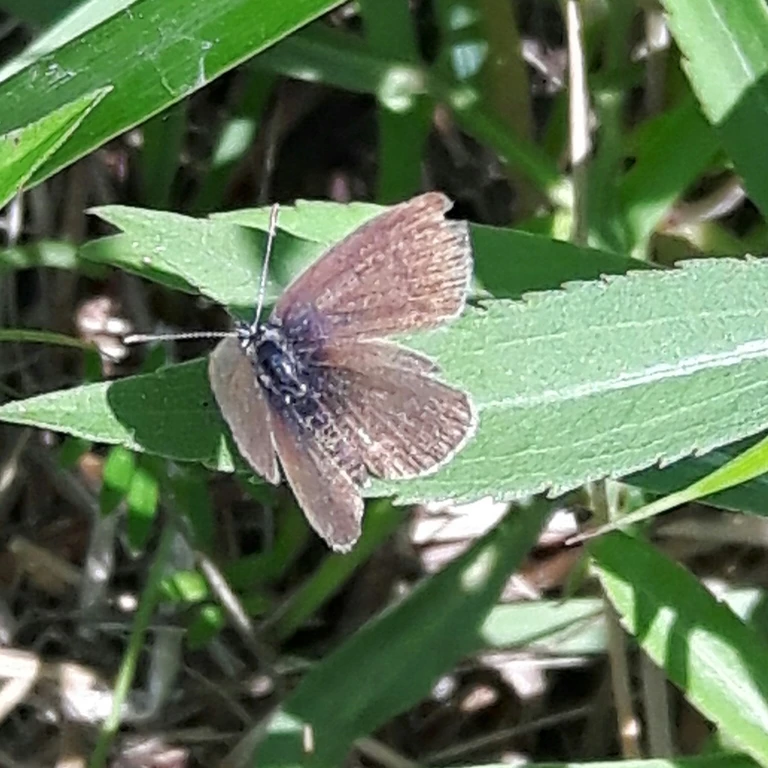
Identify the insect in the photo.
Cupido minimus
